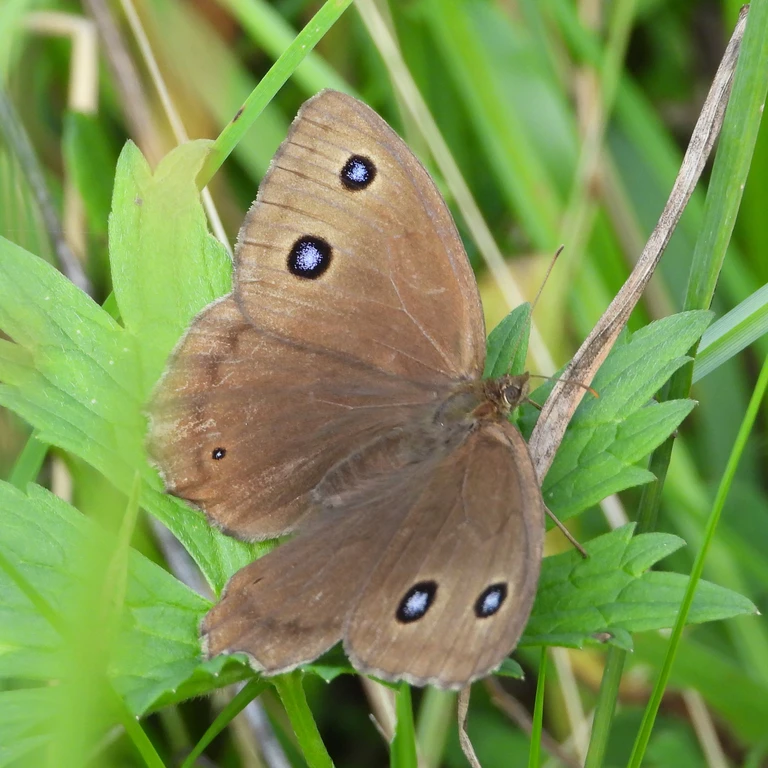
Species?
Minois dryas
